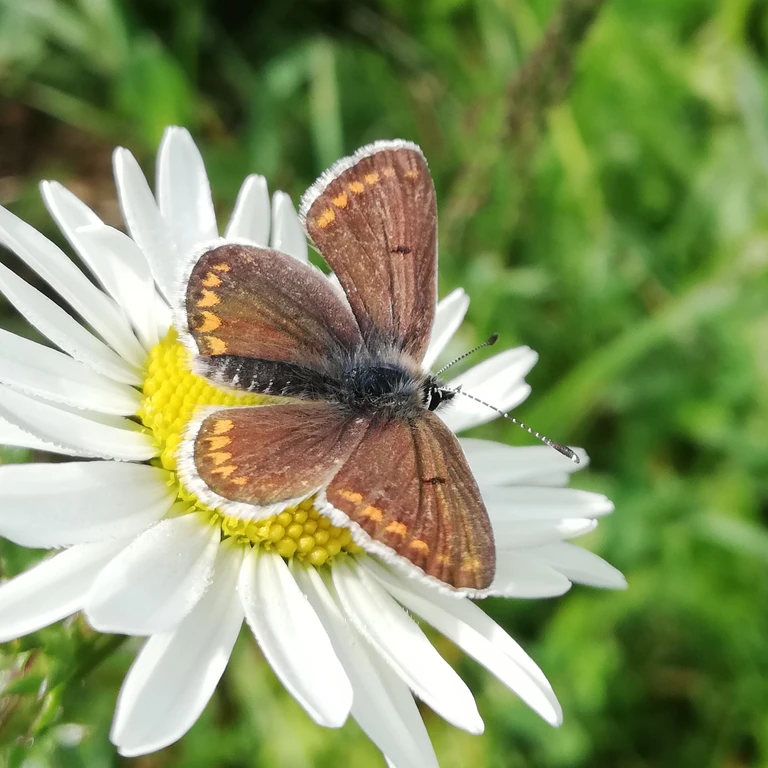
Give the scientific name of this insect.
Aricia agestis/artaxerxes
